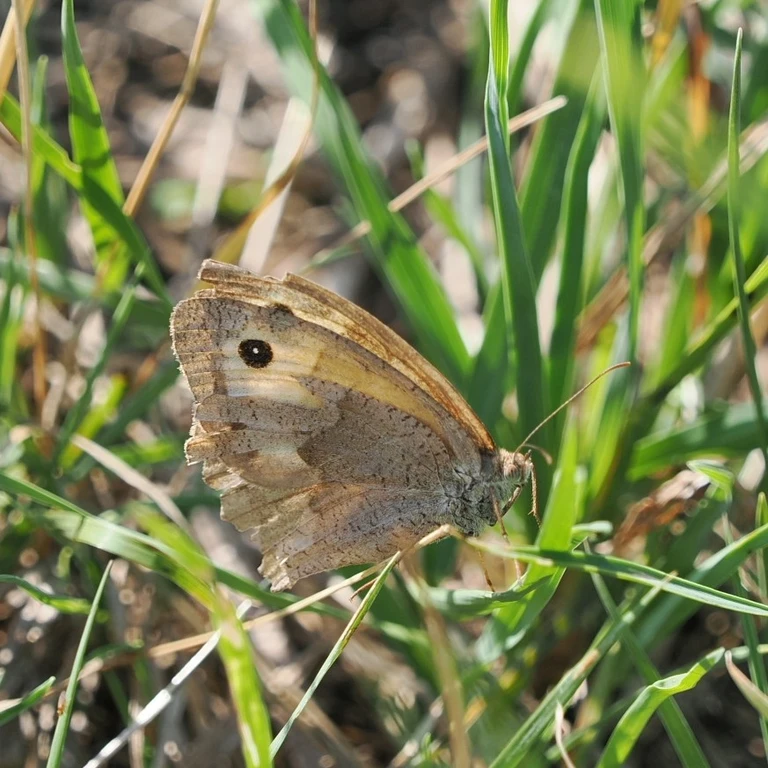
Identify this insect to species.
Maniola jurtina
